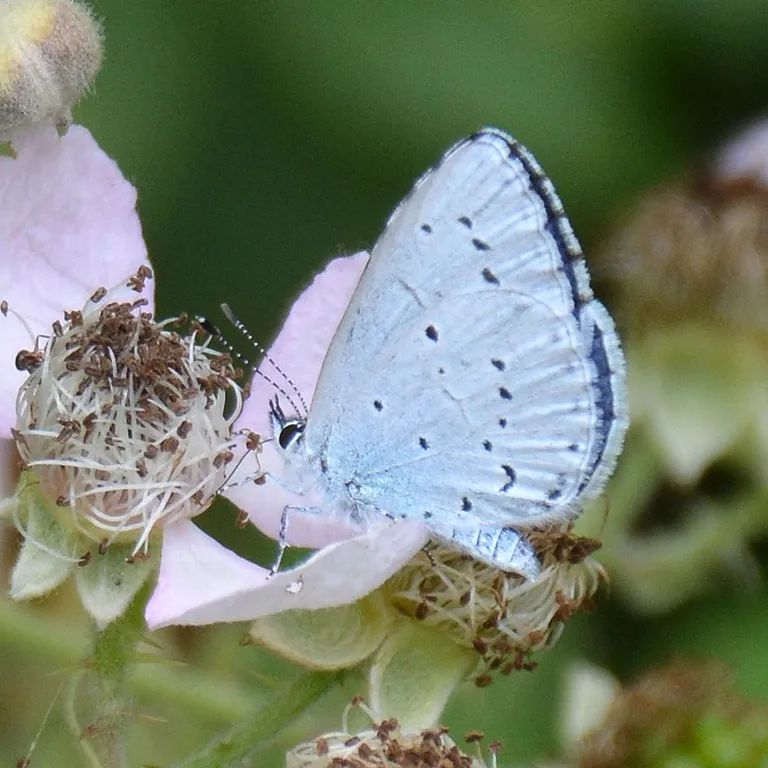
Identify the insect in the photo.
Celastrina argiolus
